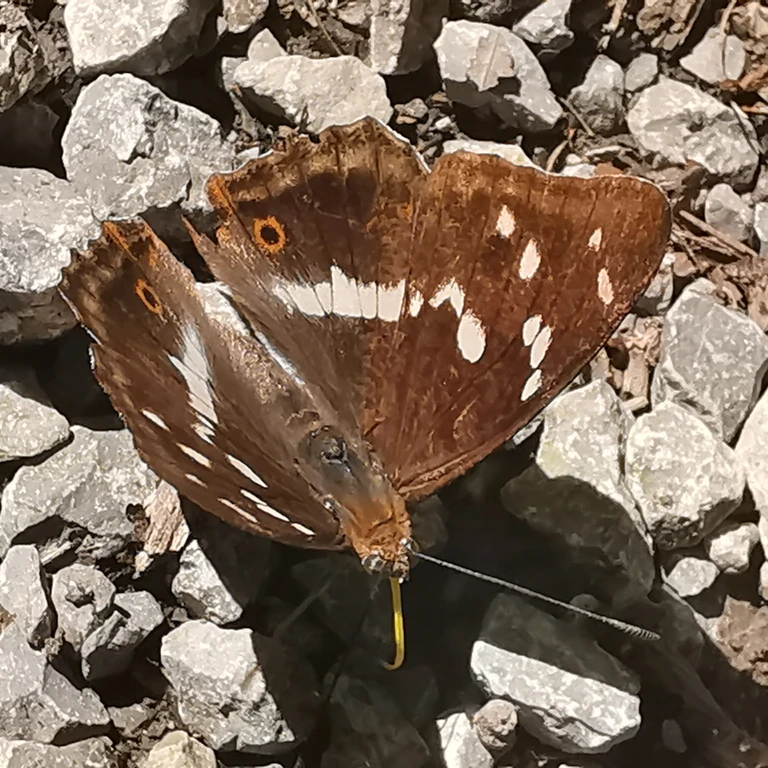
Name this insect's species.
Apatura iris
